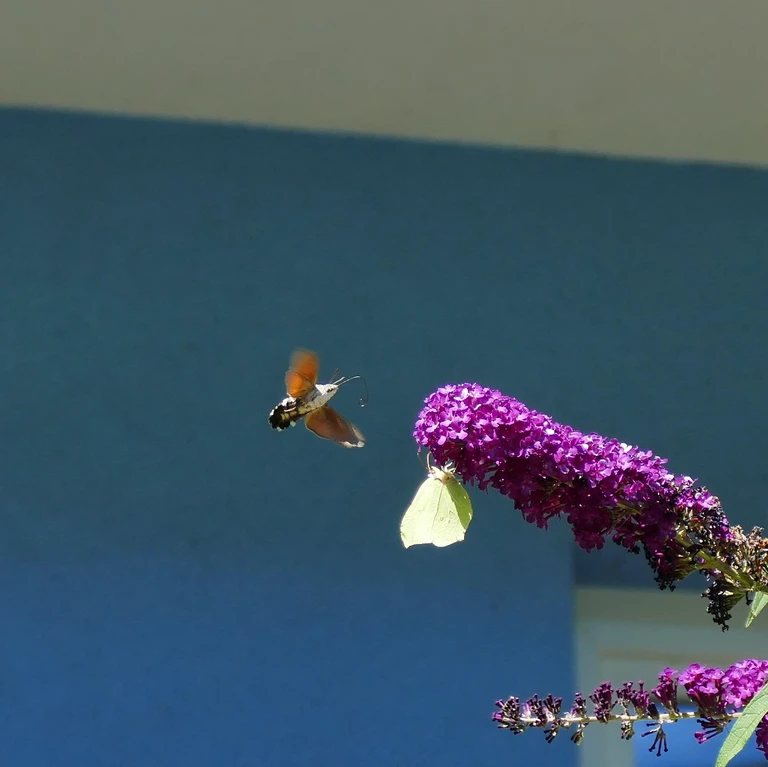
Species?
Gonepteryx rhamni
